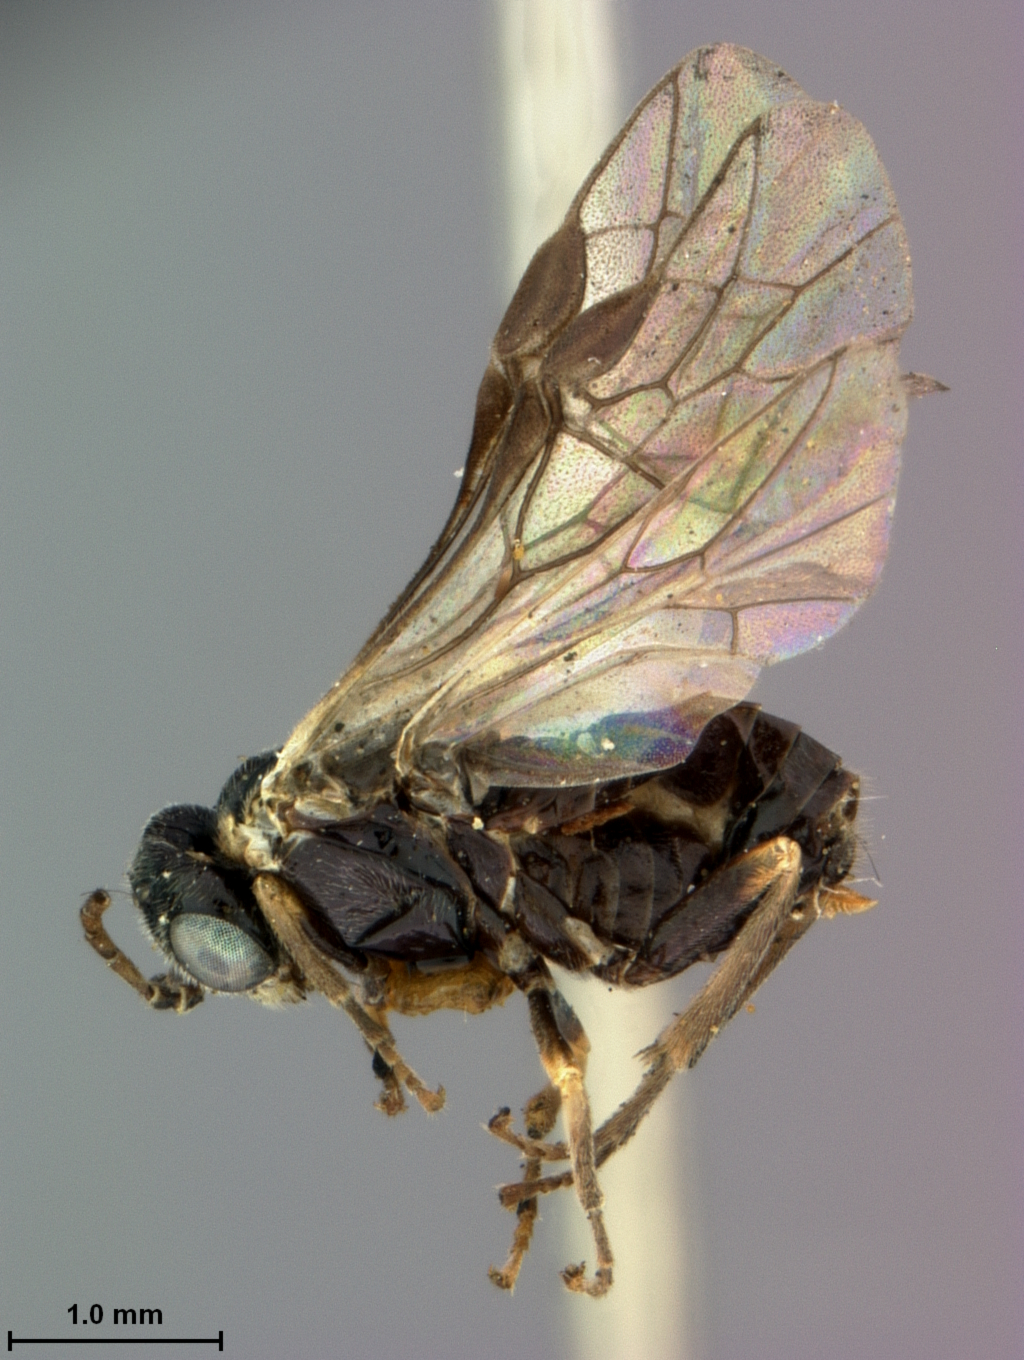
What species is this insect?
Parabates leucostomus
